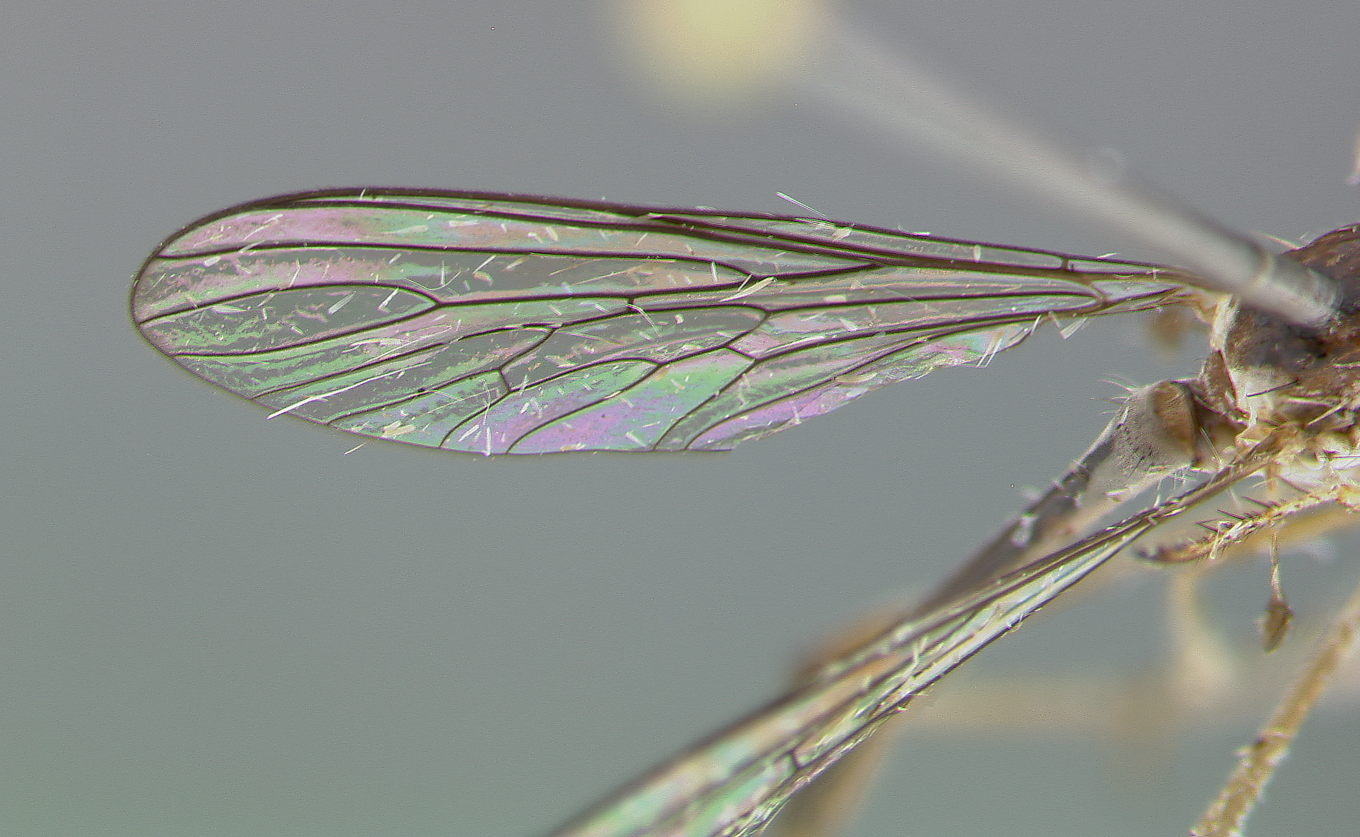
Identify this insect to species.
Leptogaster bahamiensis
